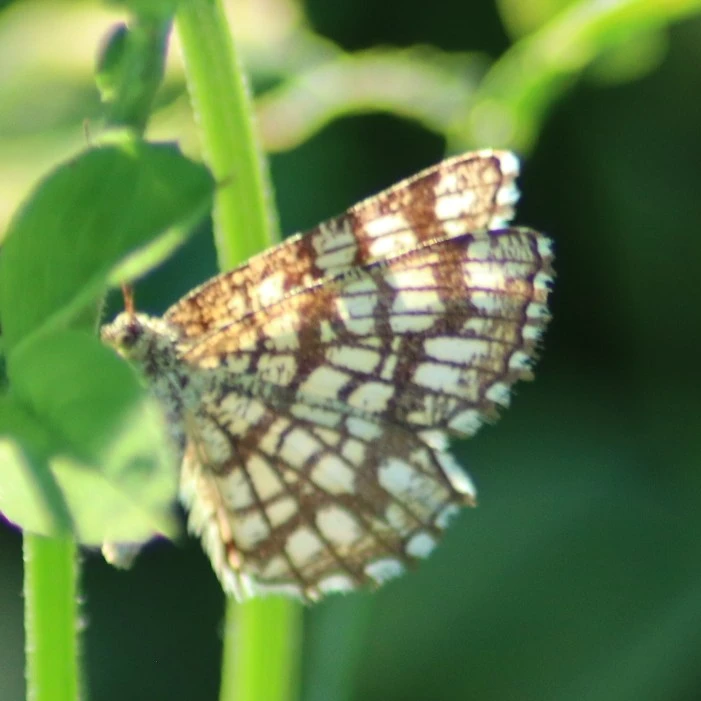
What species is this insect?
Chiasmia clathrata
